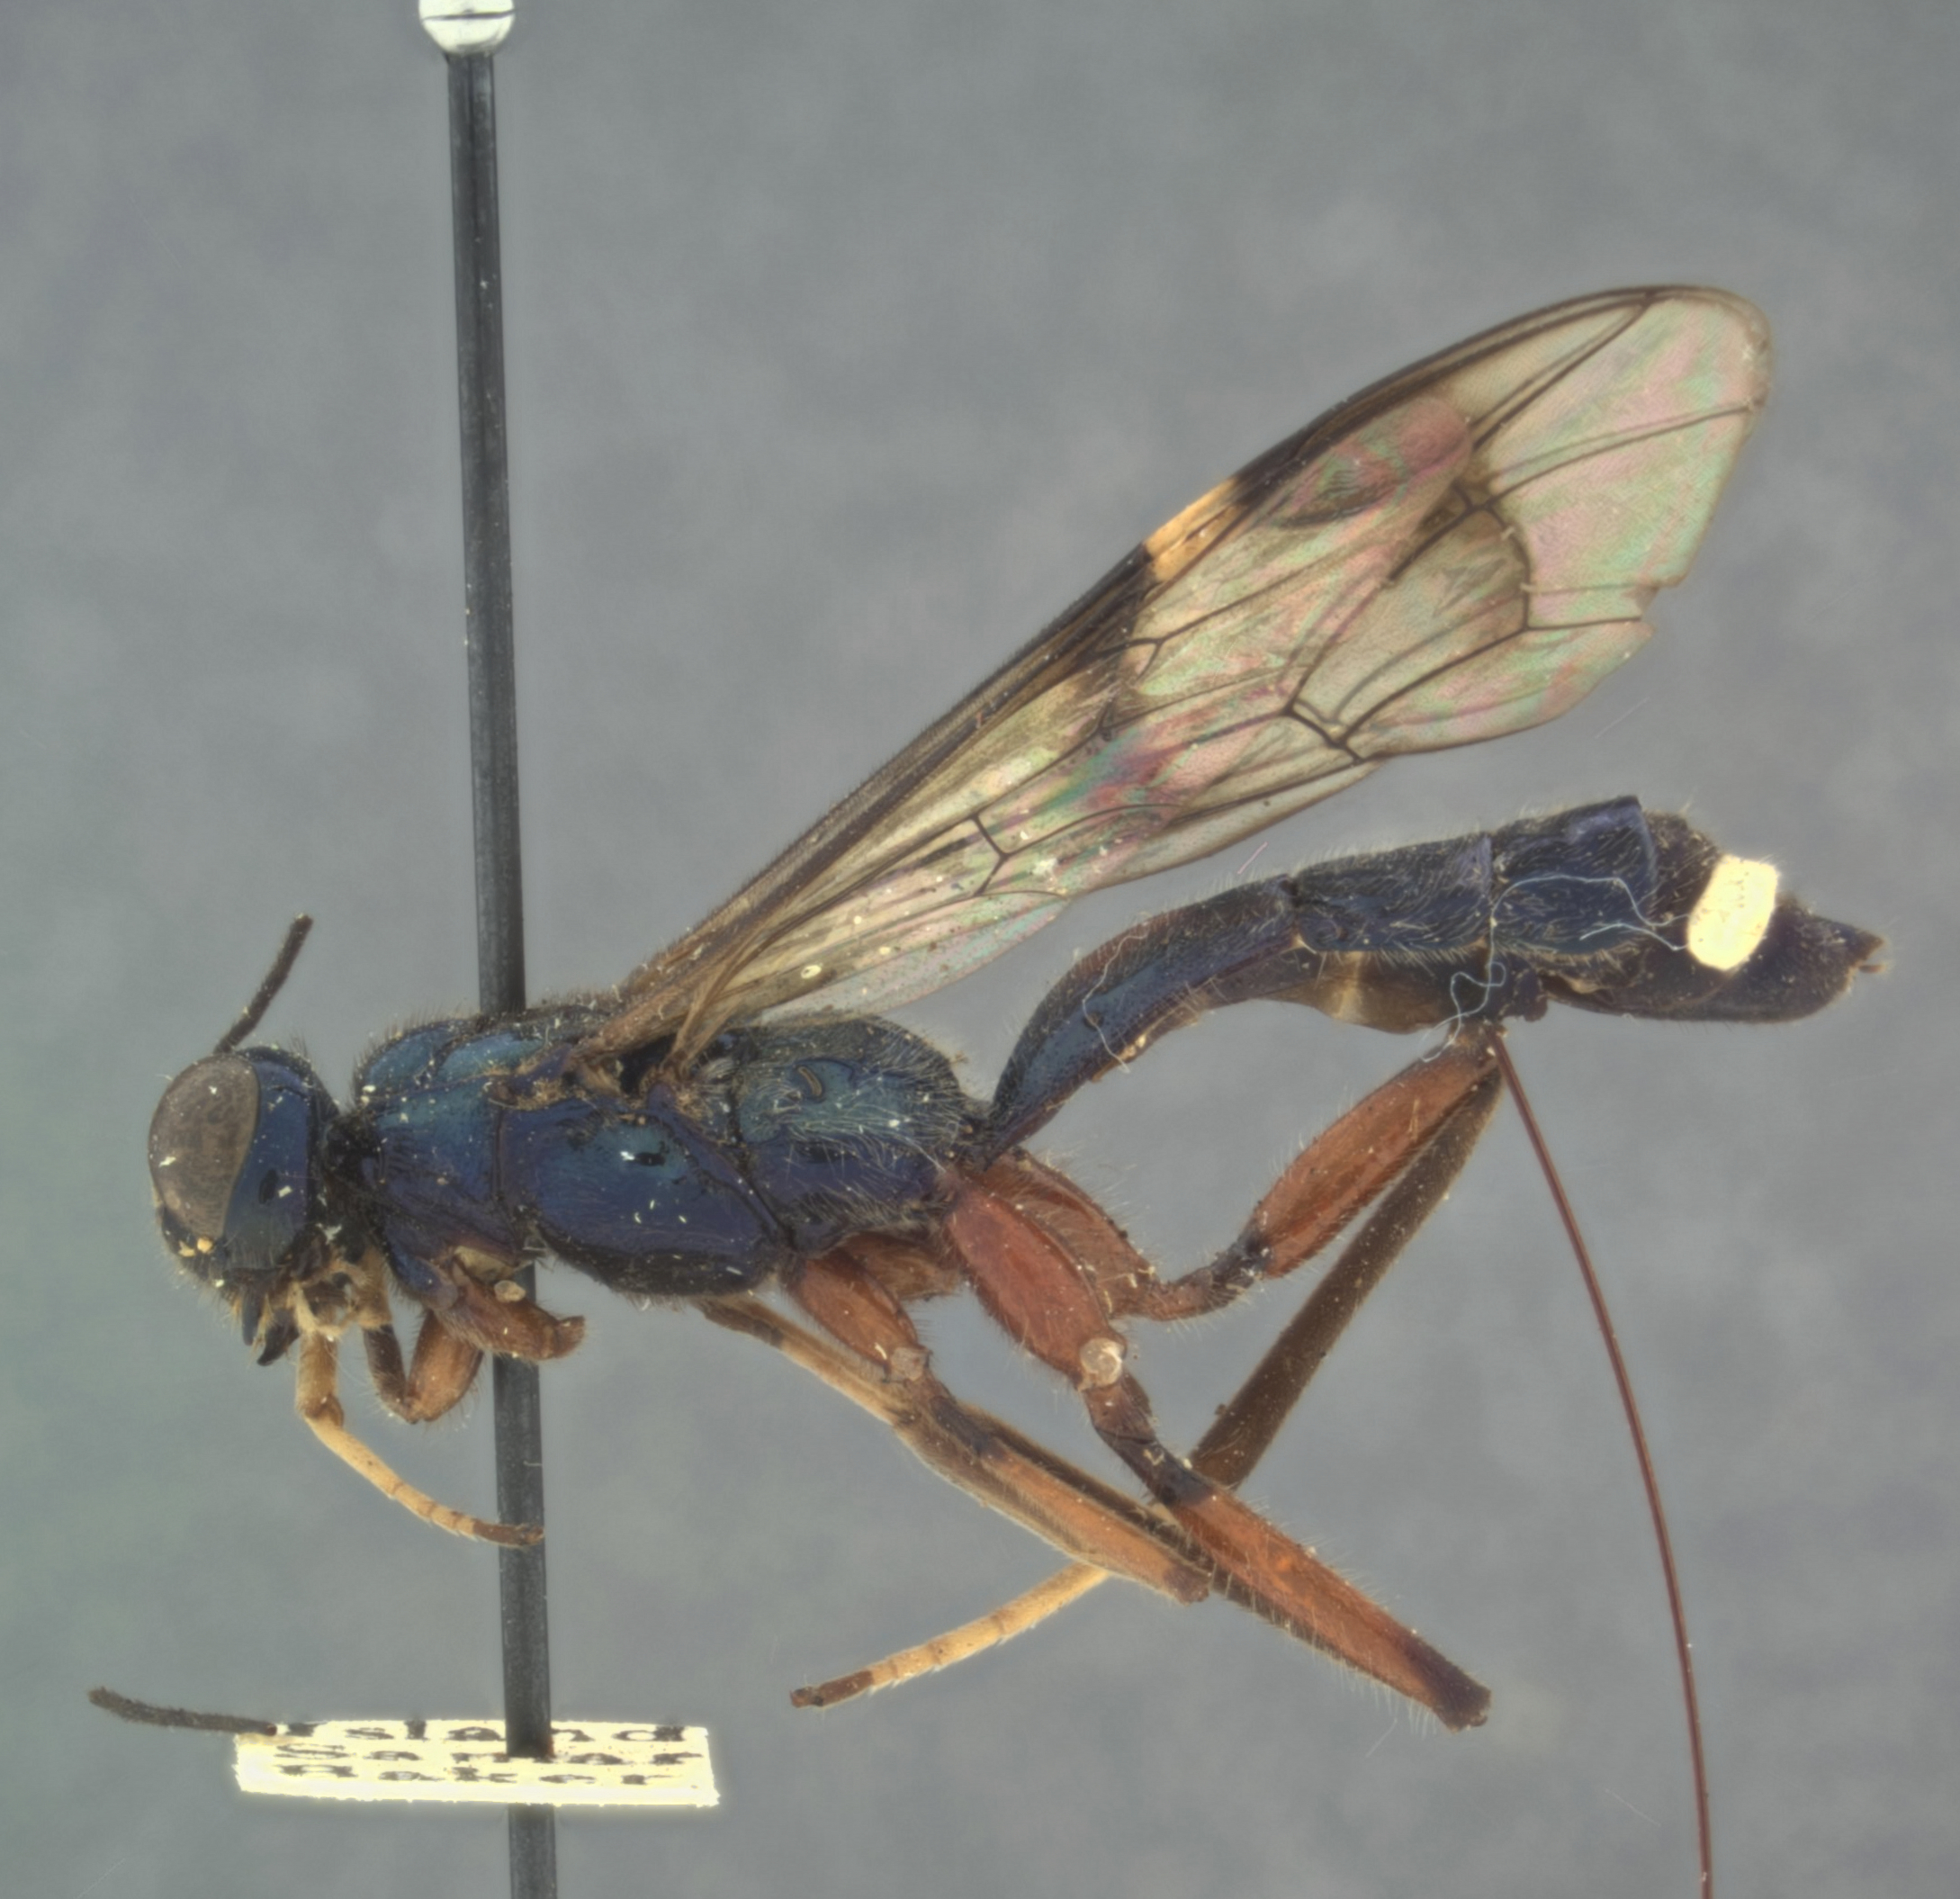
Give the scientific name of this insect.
Xorides iodes
